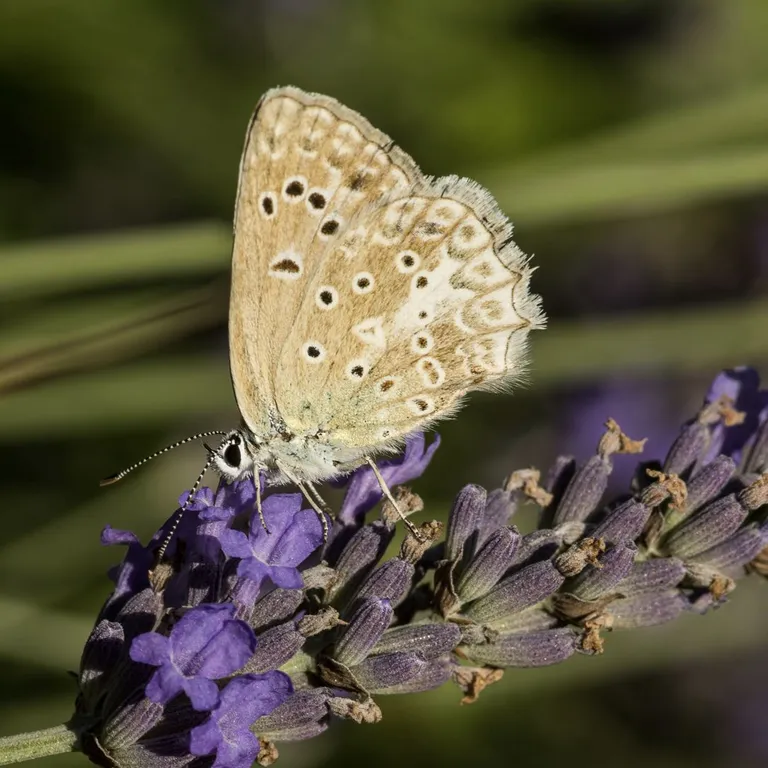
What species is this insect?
Polyommatus daphnis
